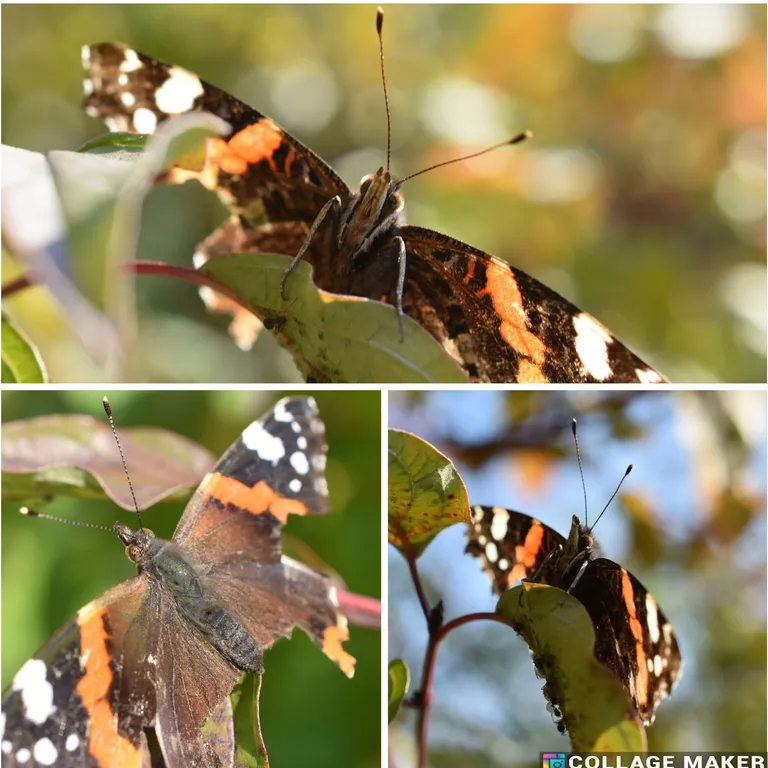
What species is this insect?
Vanessa atalanta
